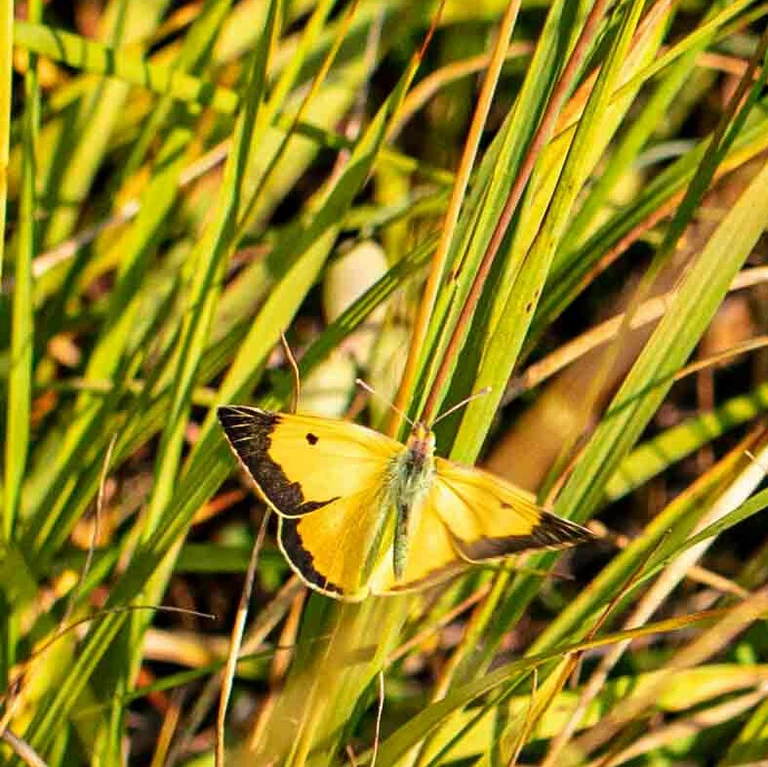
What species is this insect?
Colias croceus
